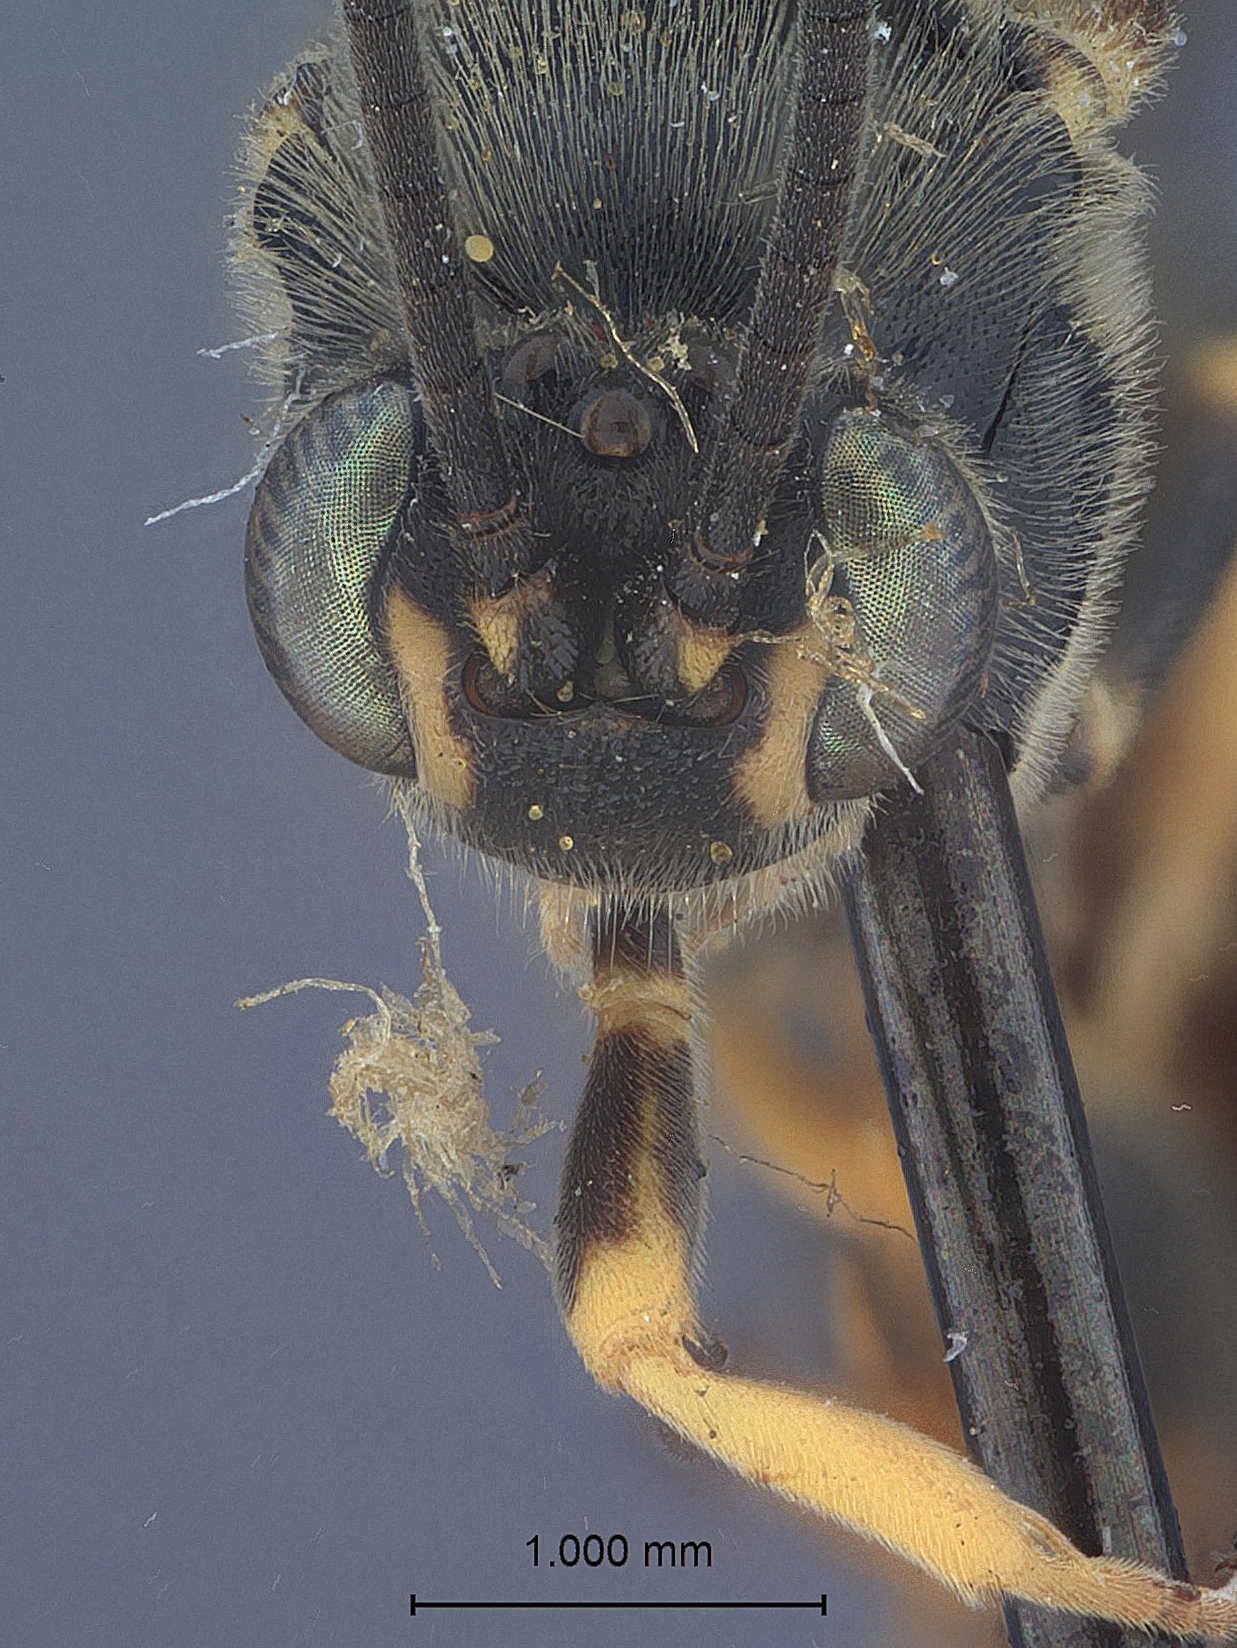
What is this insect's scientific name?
Chorinaeus longicalcar
